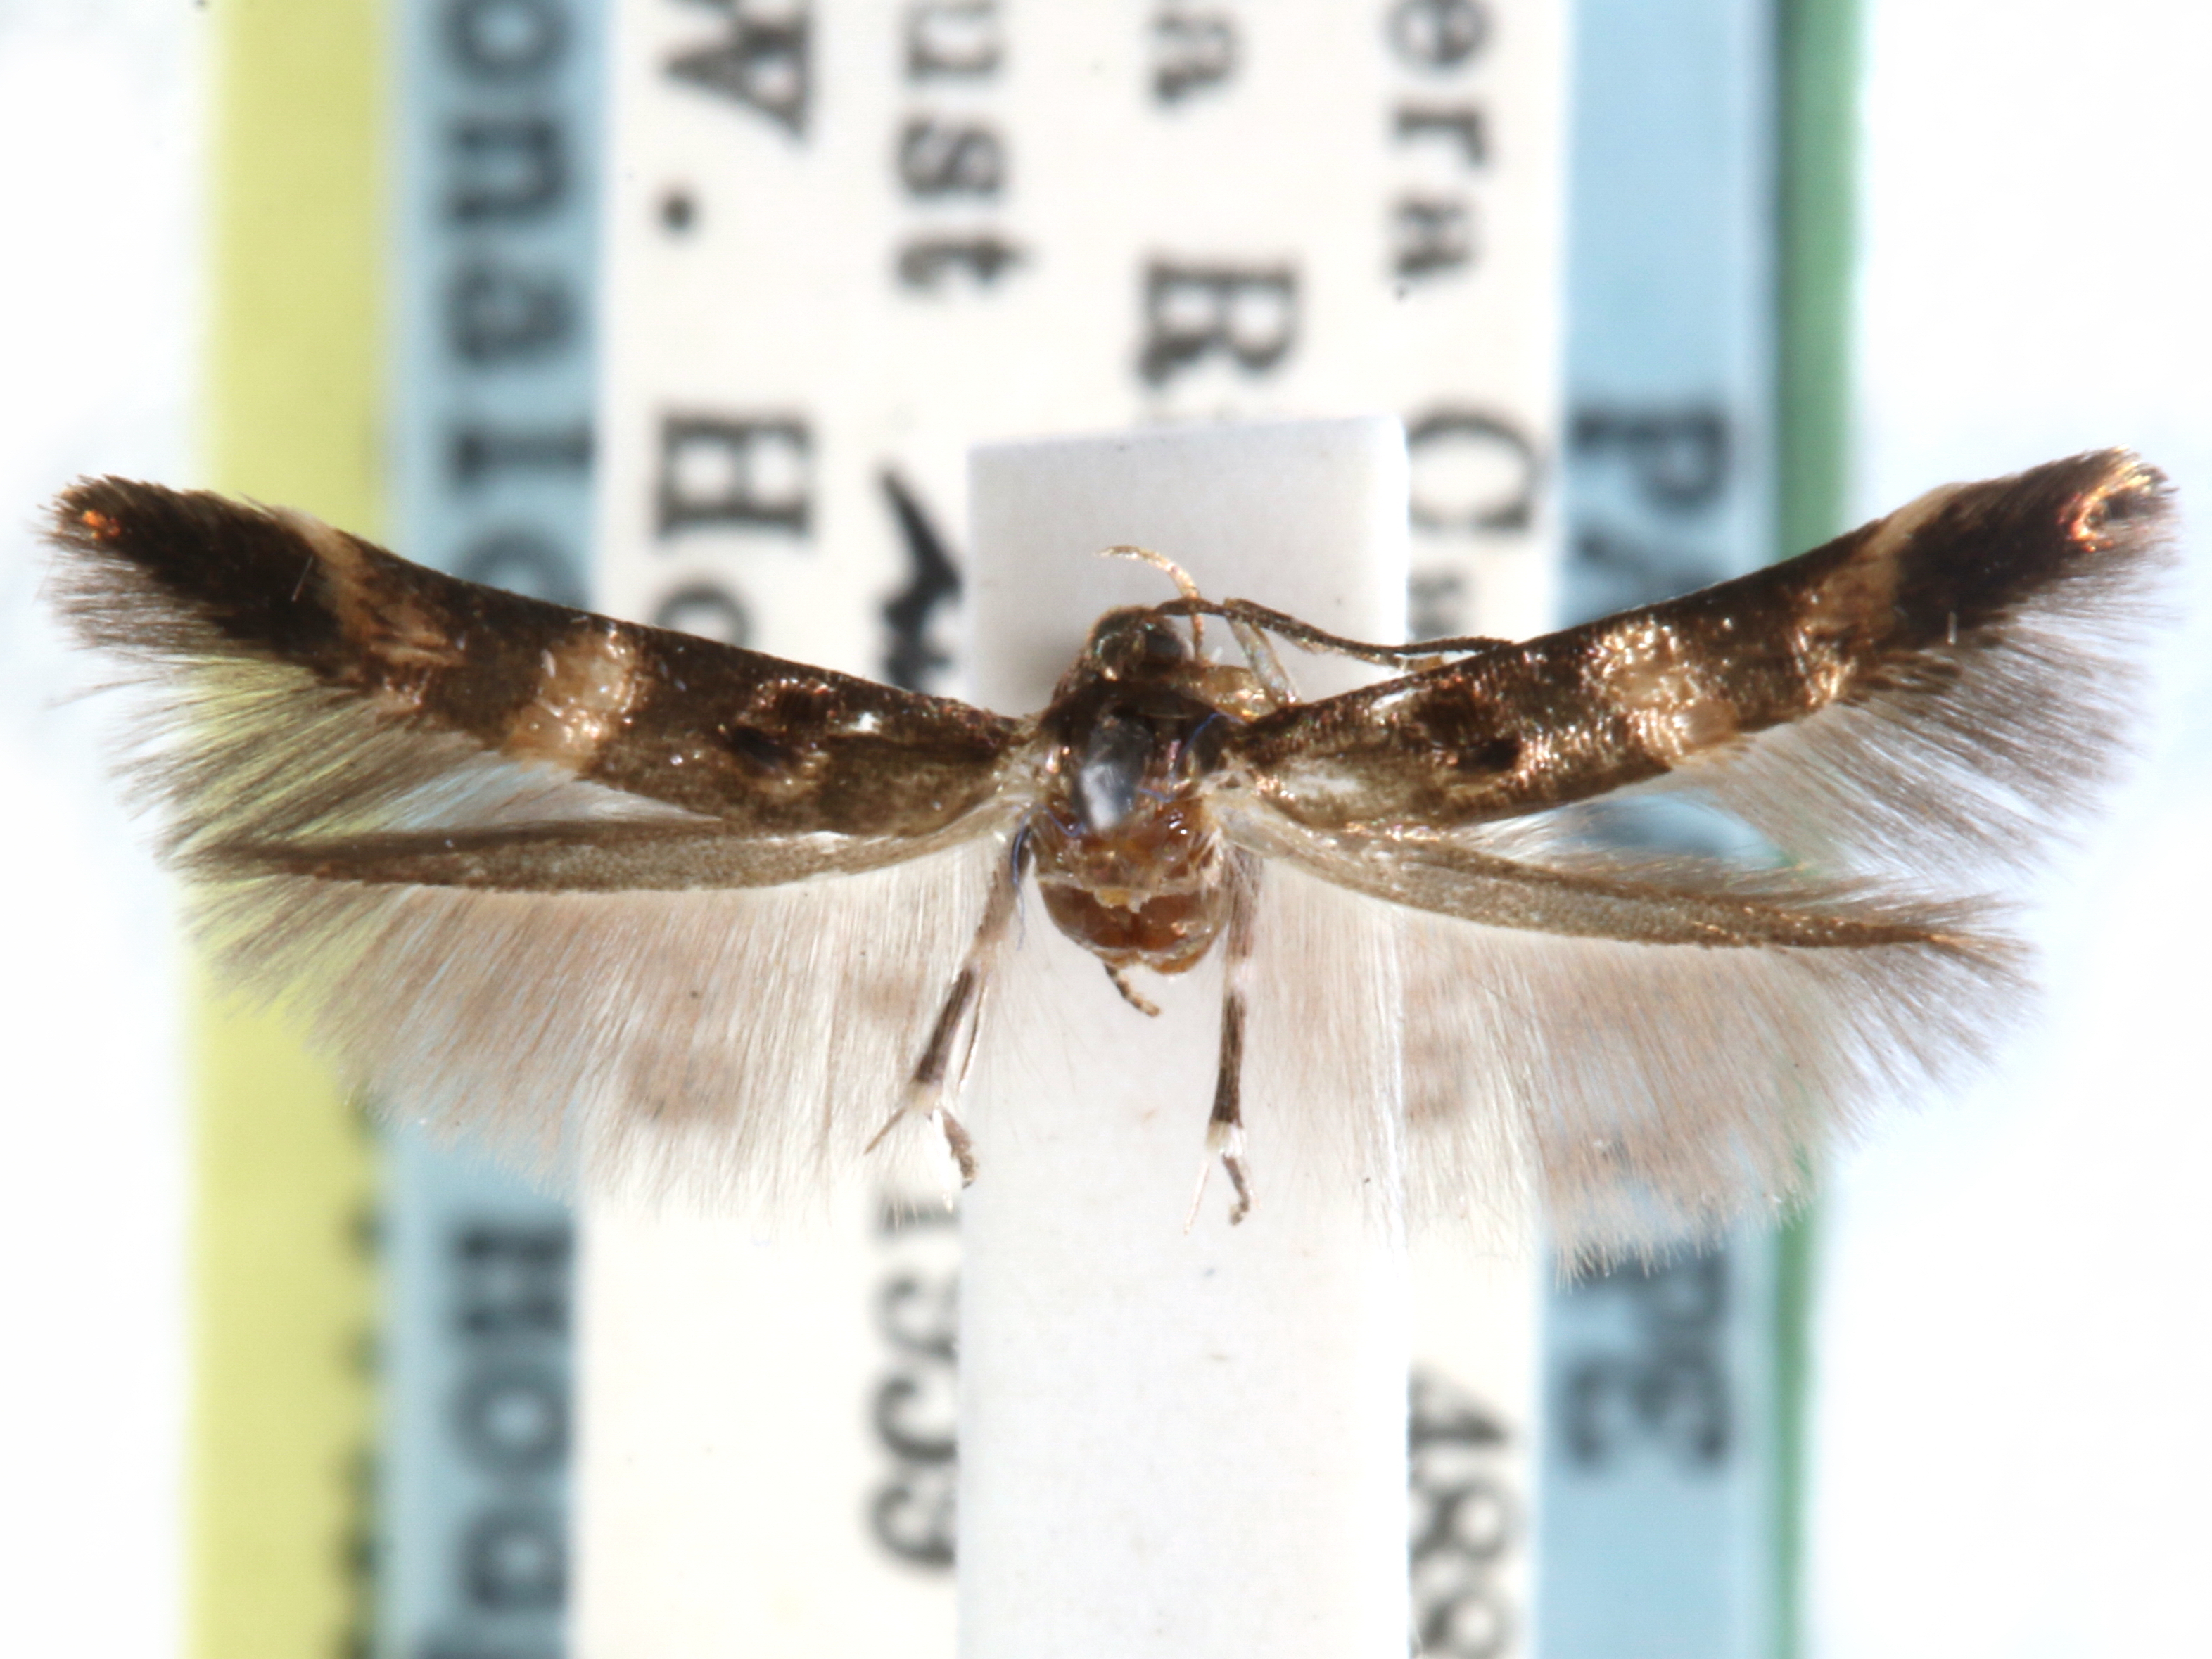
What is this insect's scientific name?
Stilbosis nubila
